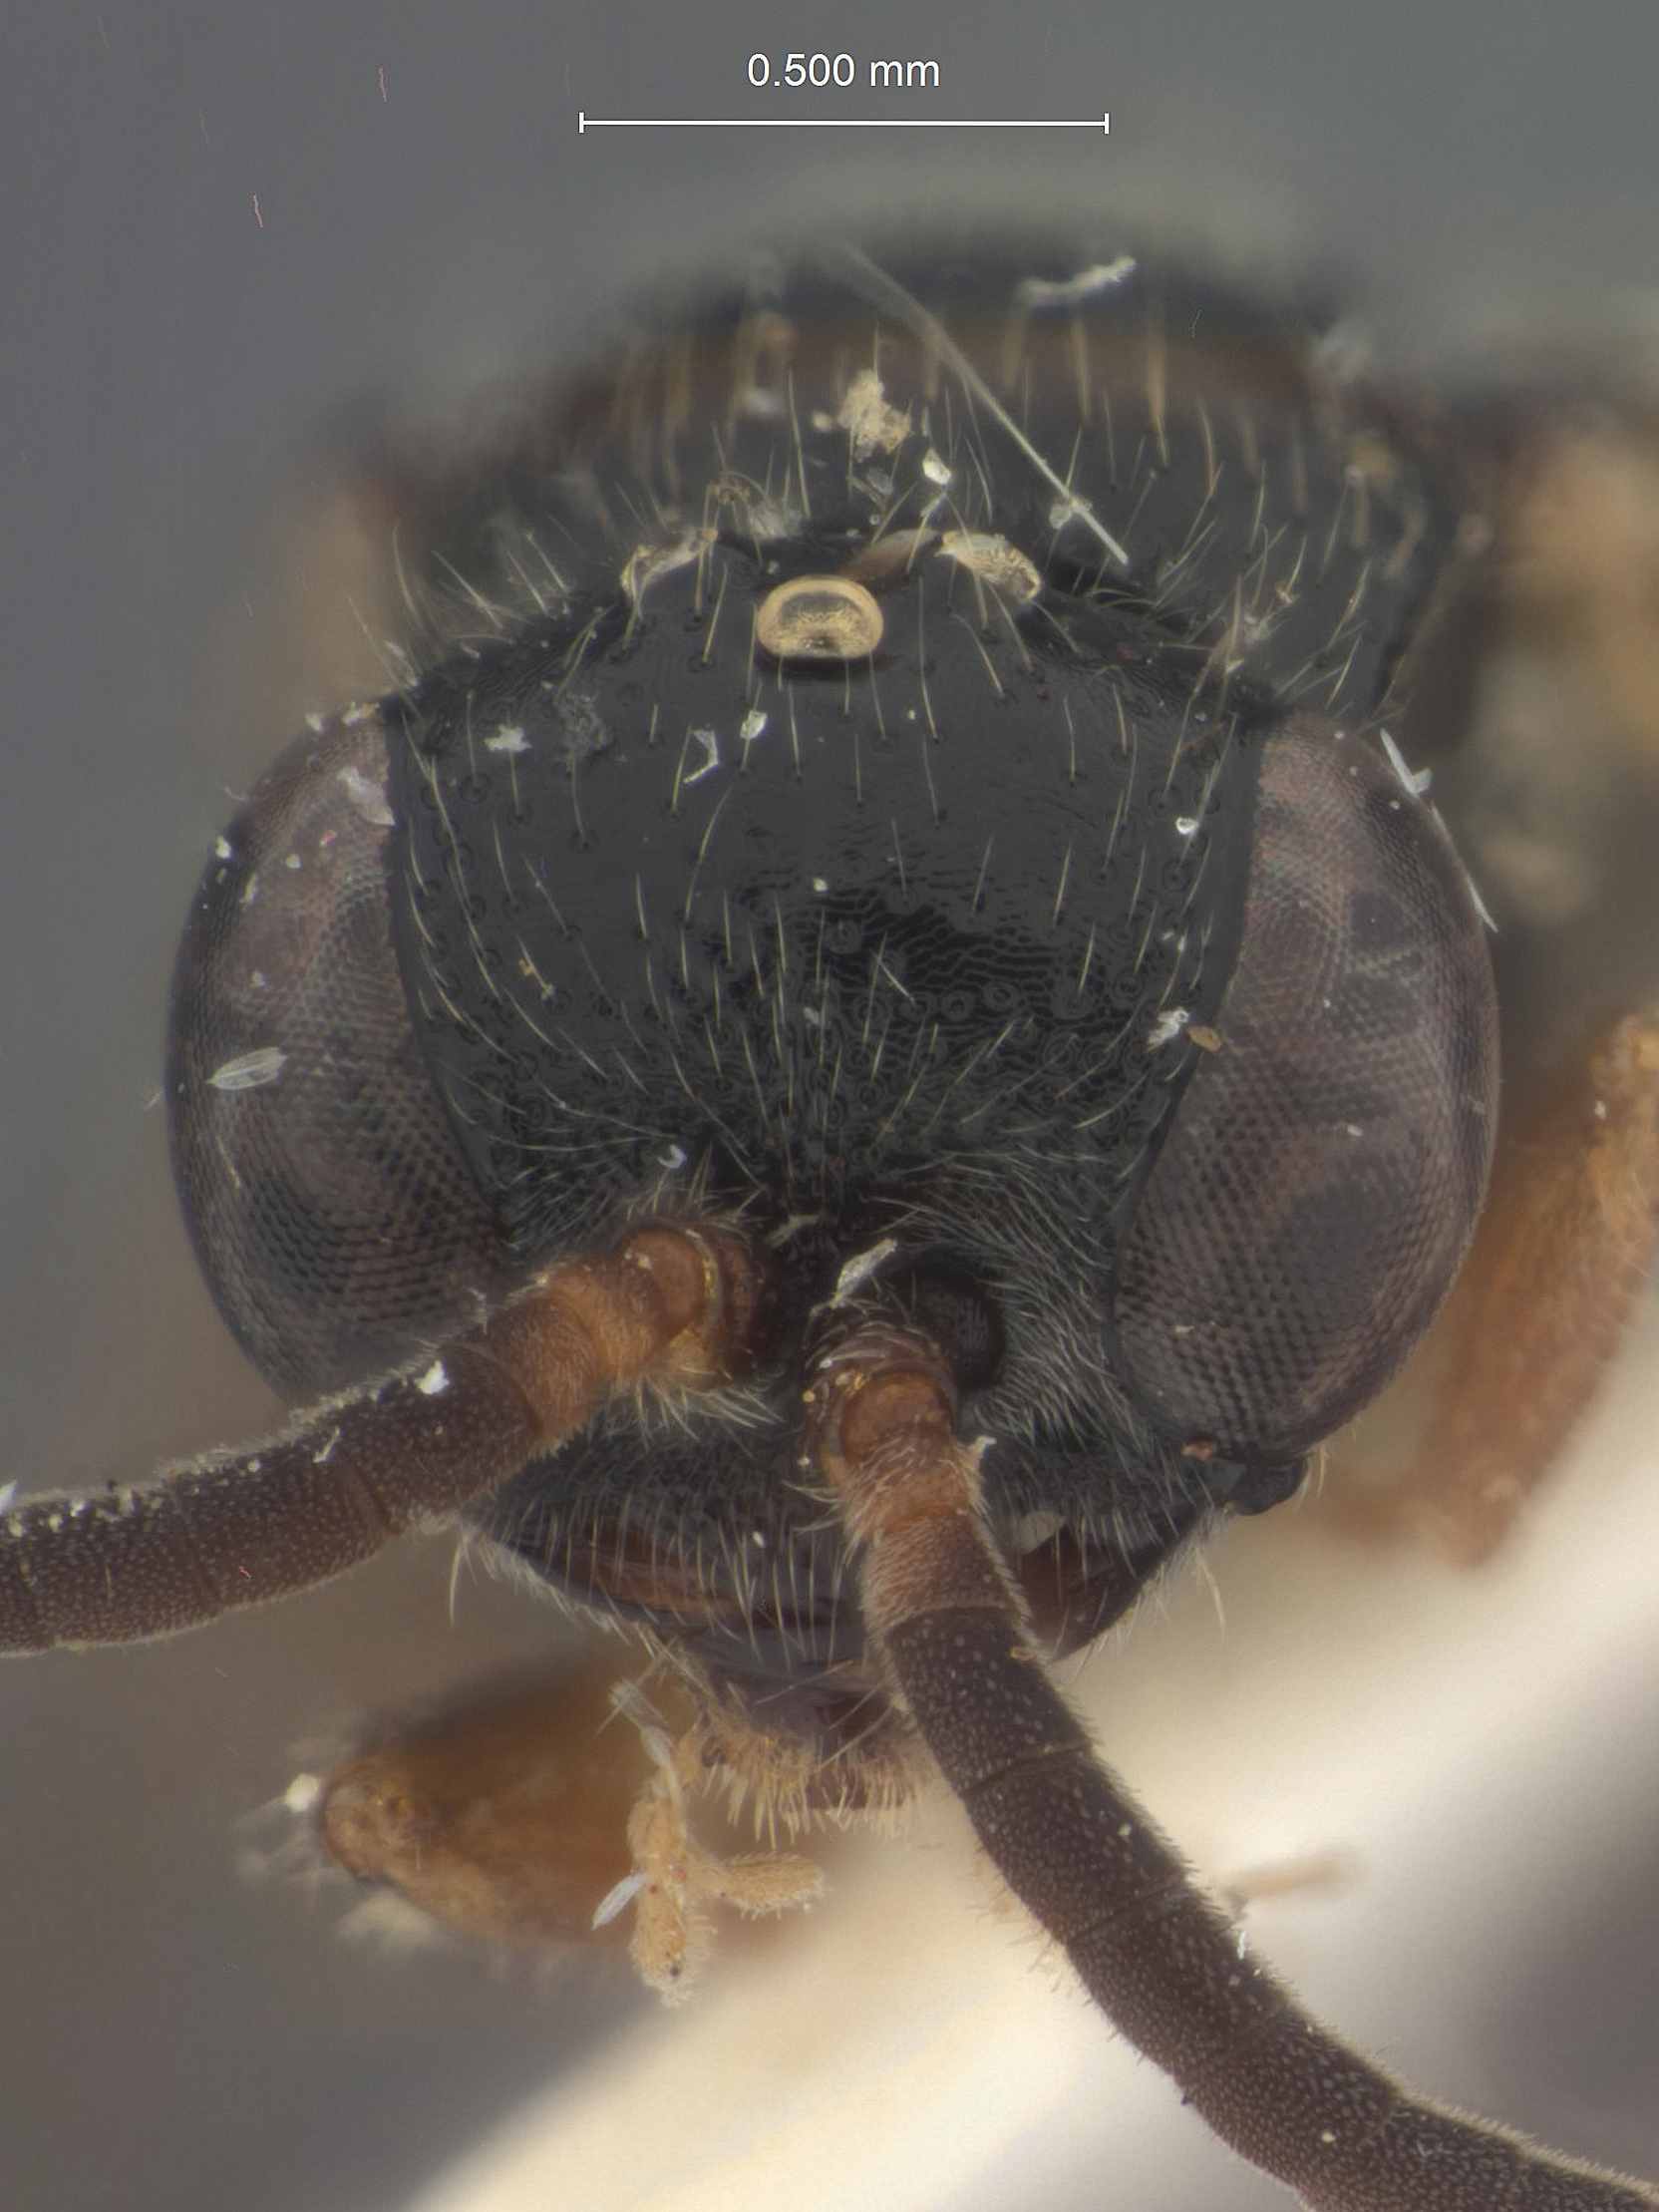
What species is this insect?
Tiphia bouceki
